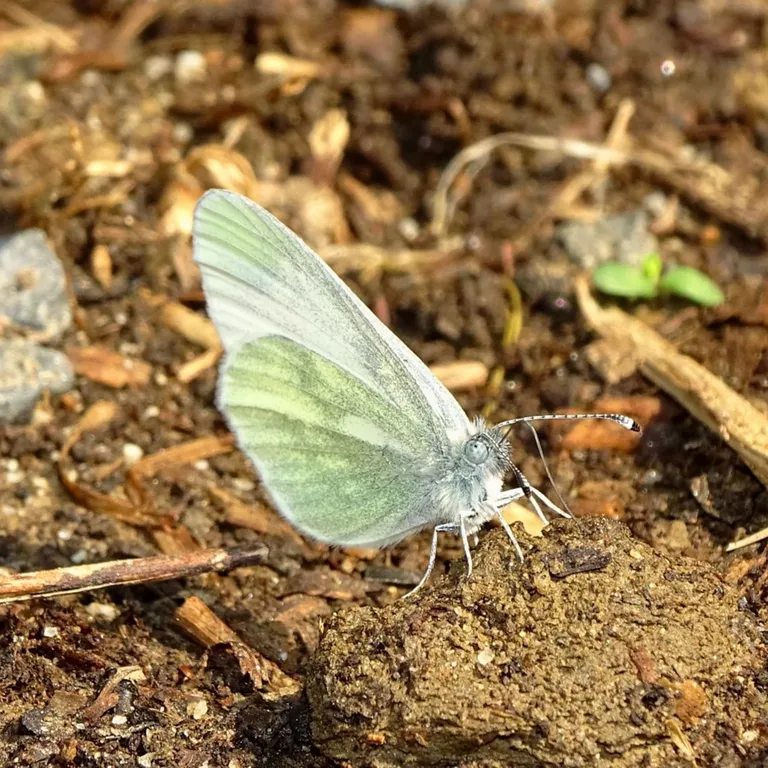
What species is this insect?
Leptidea sinapis/juvernica
